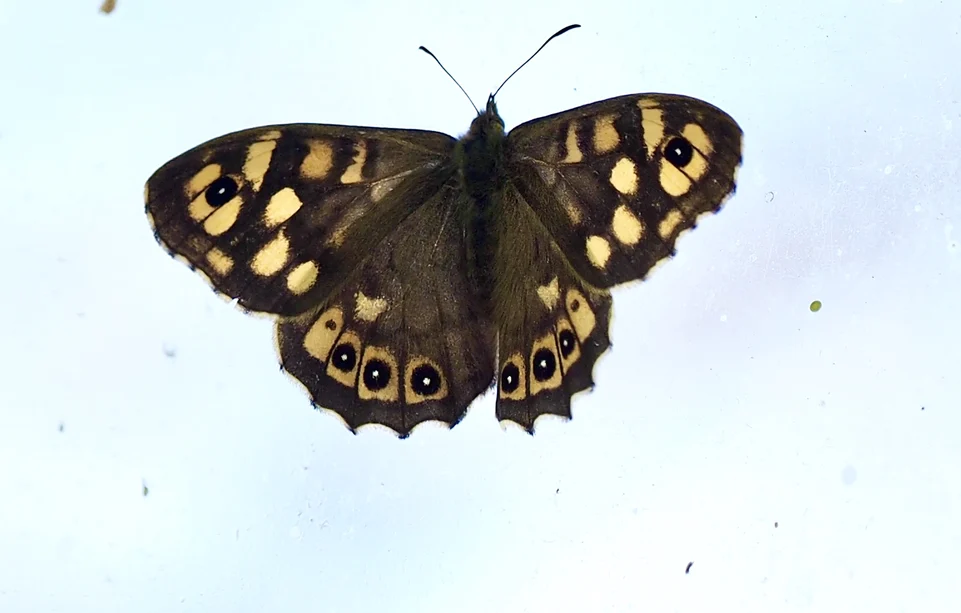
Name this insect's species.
Pararge aegeria
